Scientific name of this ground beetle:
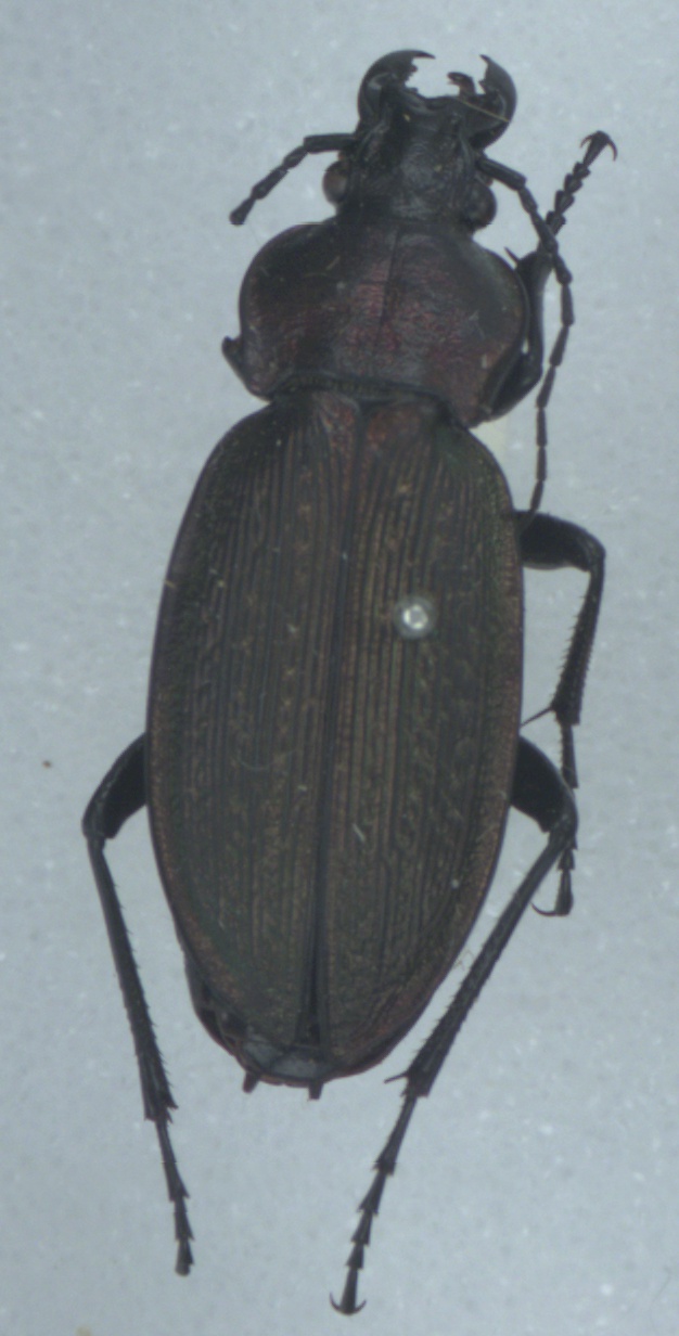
Carabus monilis
